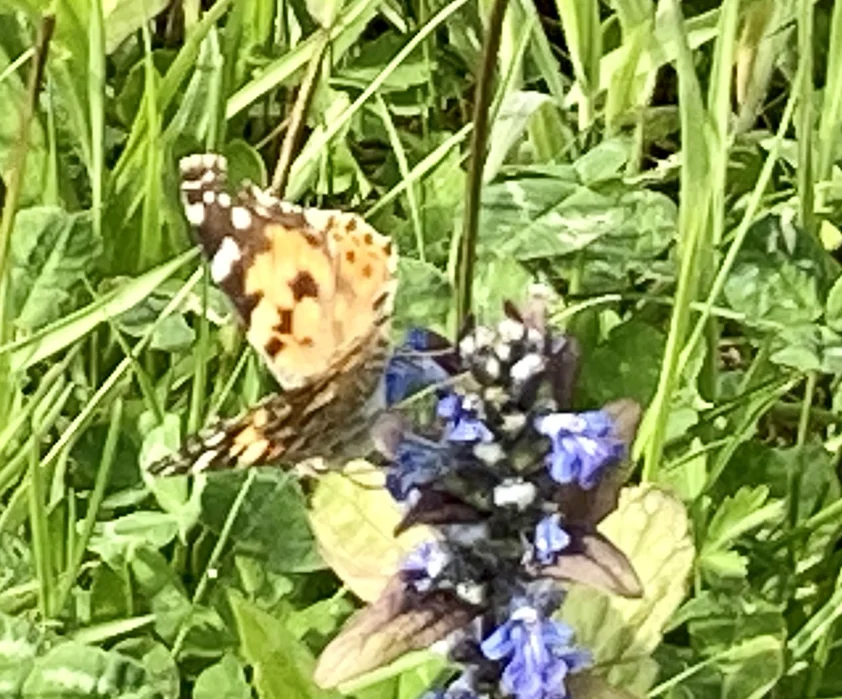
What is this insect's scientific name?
Vanessa cardui
